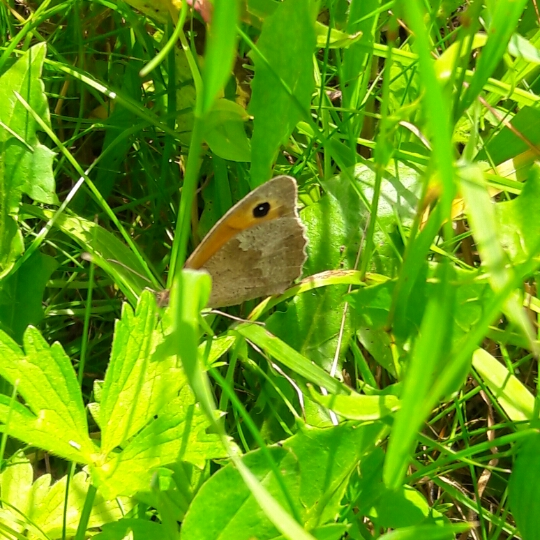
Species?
Maniola jurtina
